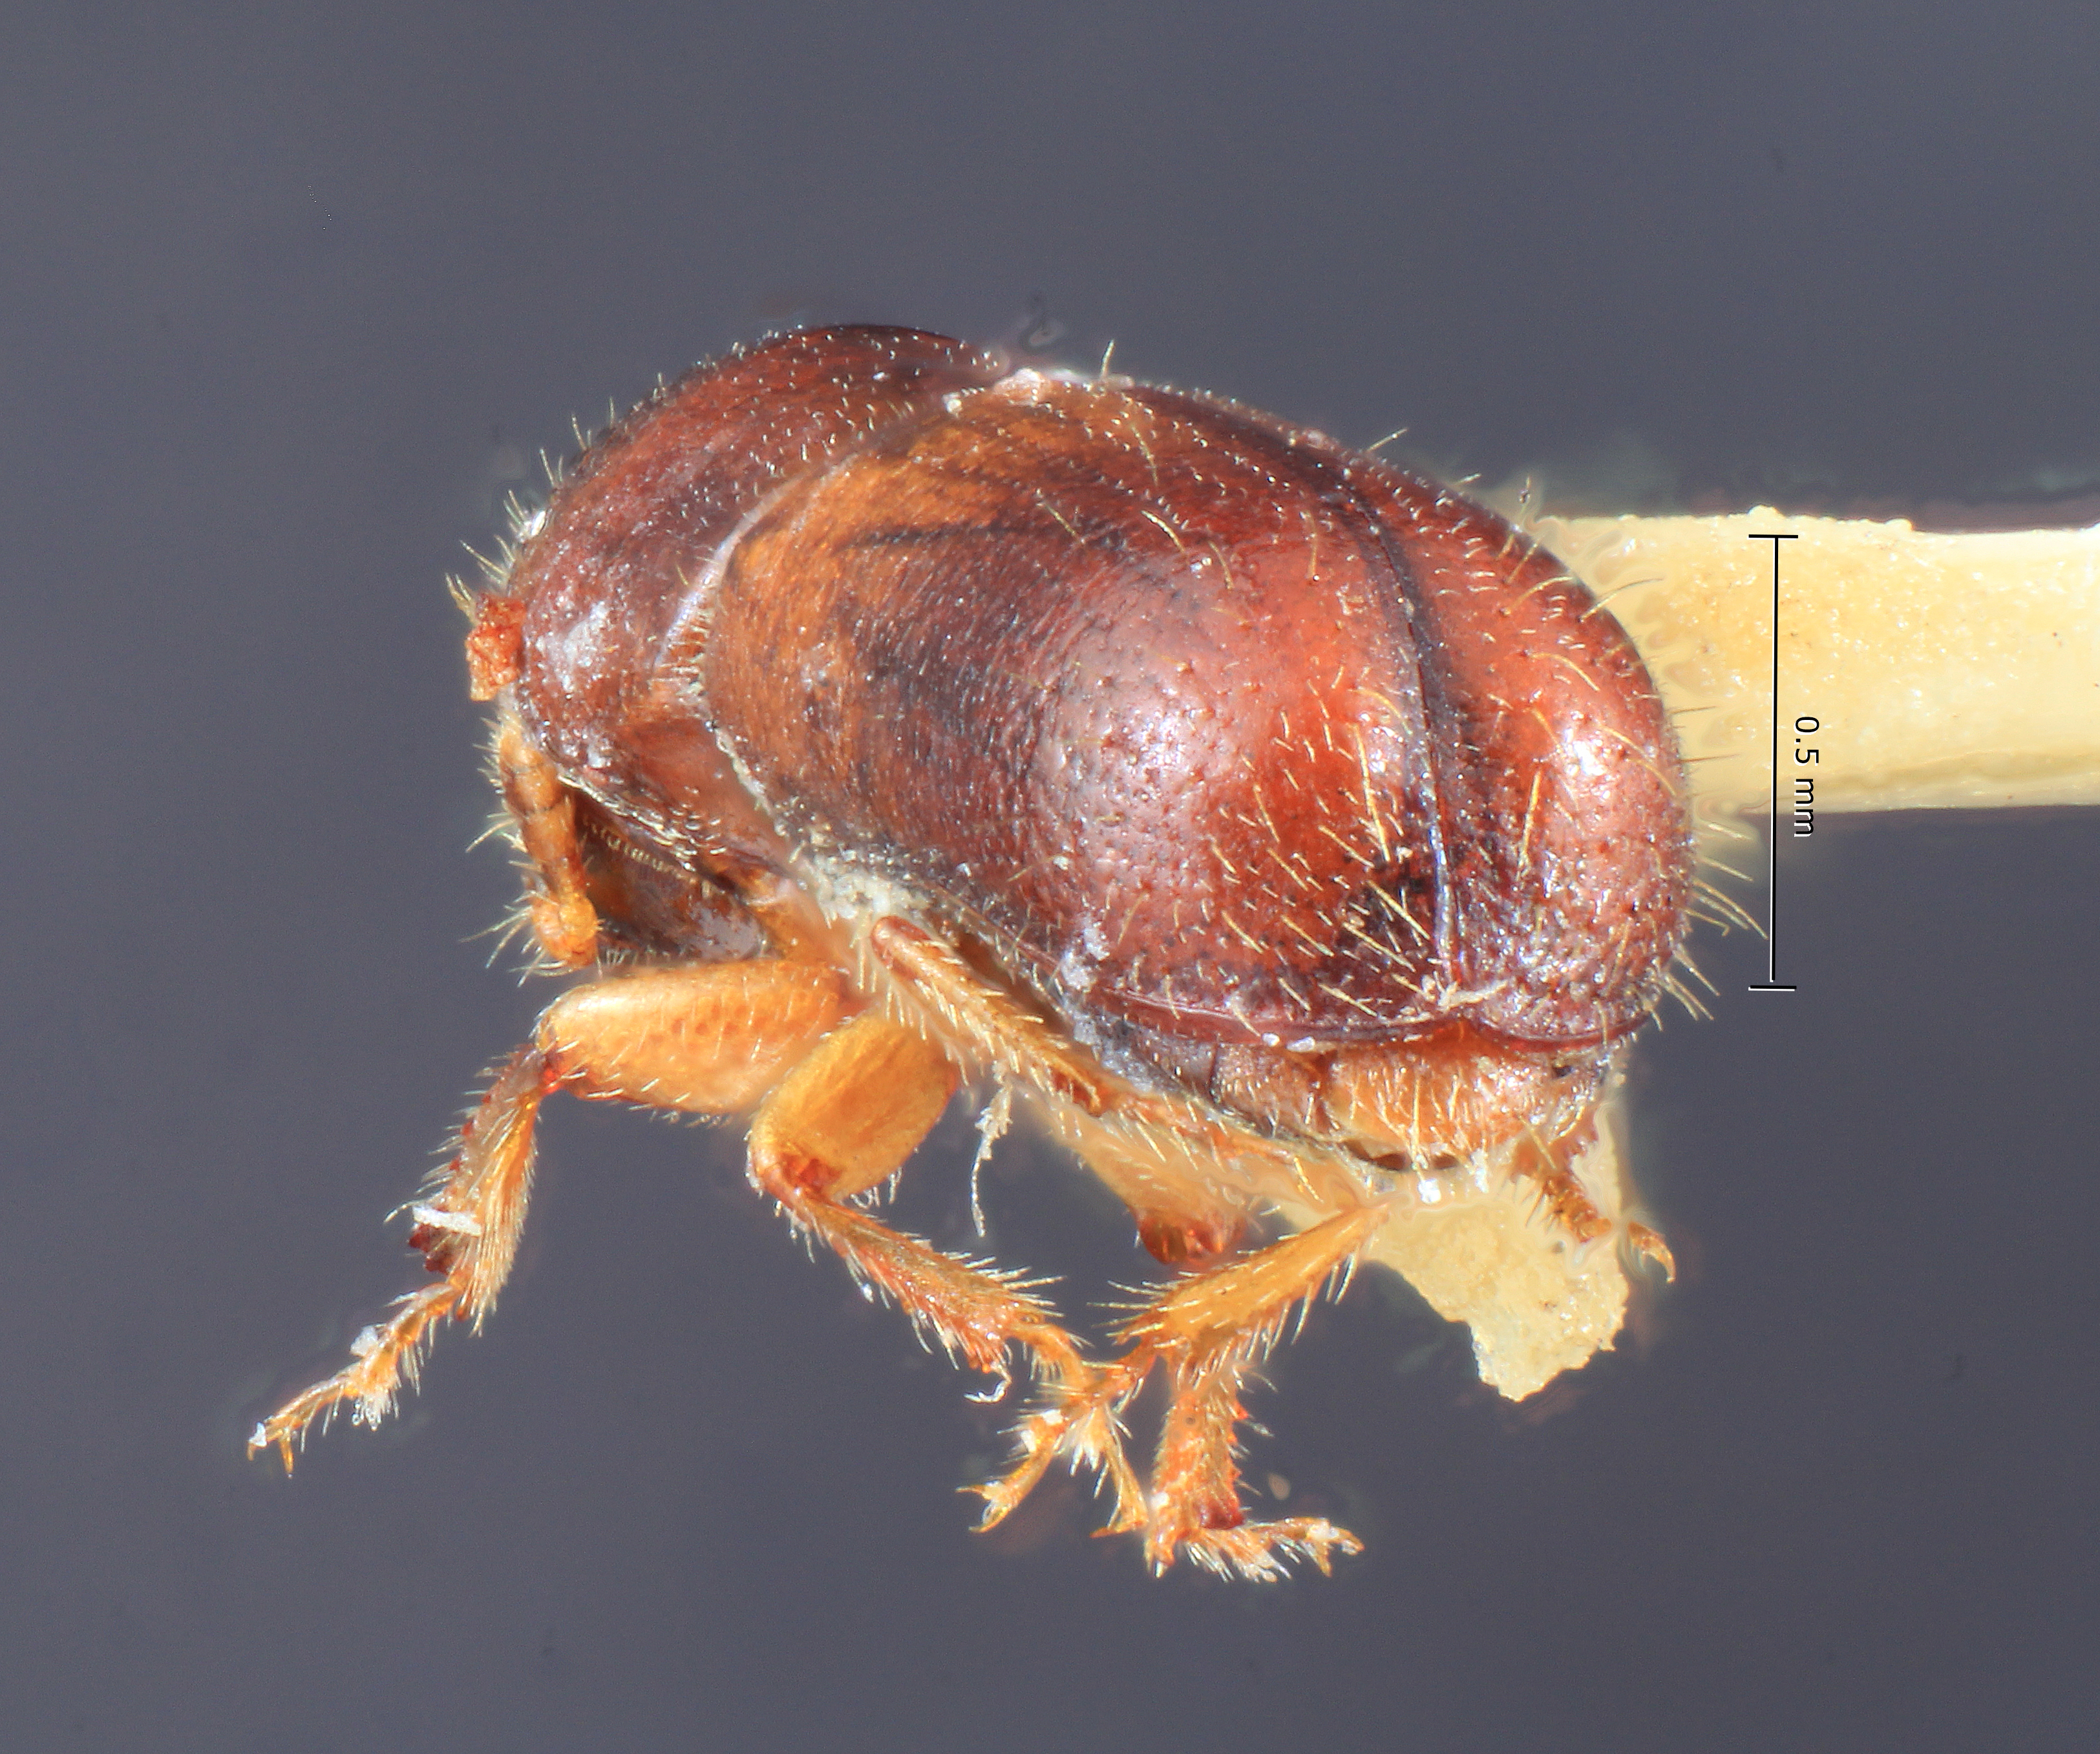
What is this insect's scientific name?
Gnathotrichus perniciosus
